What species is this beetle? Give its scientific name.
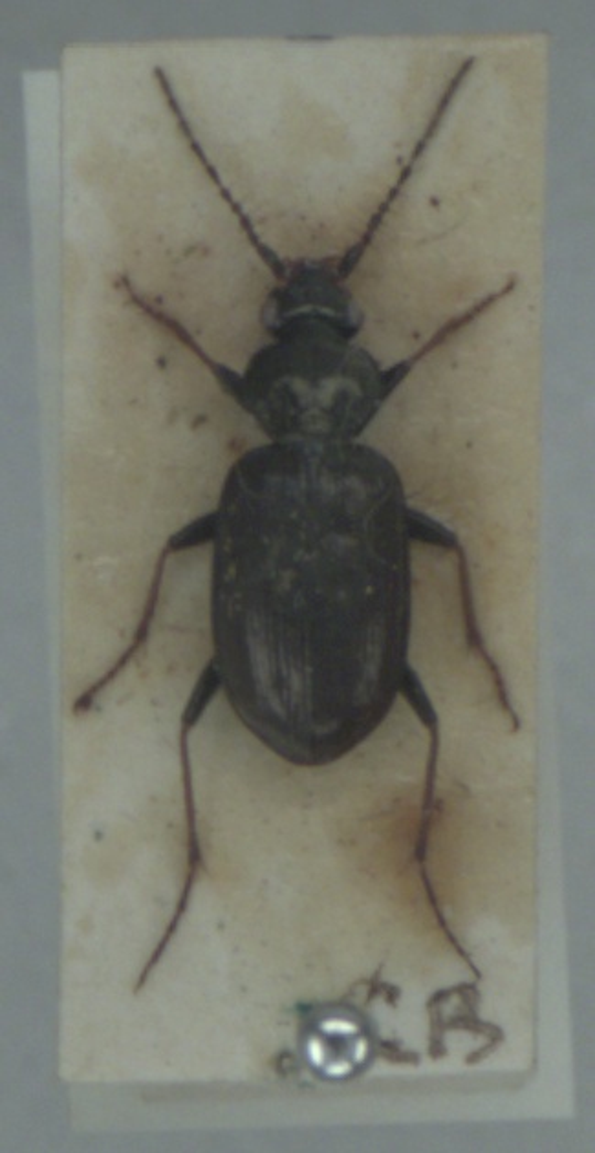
Loricera pilicornis
